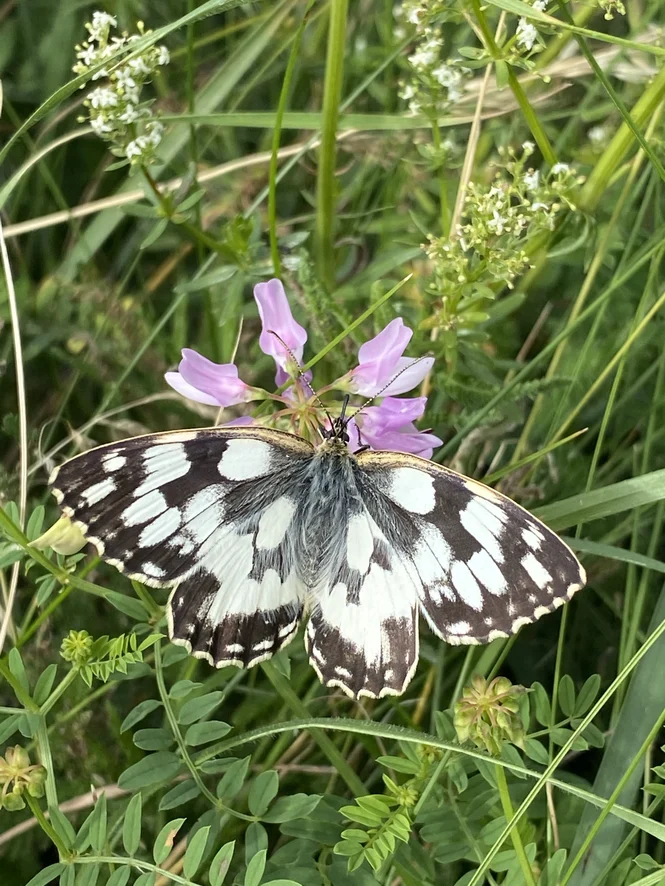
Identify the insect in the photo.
Melanargia galathea
